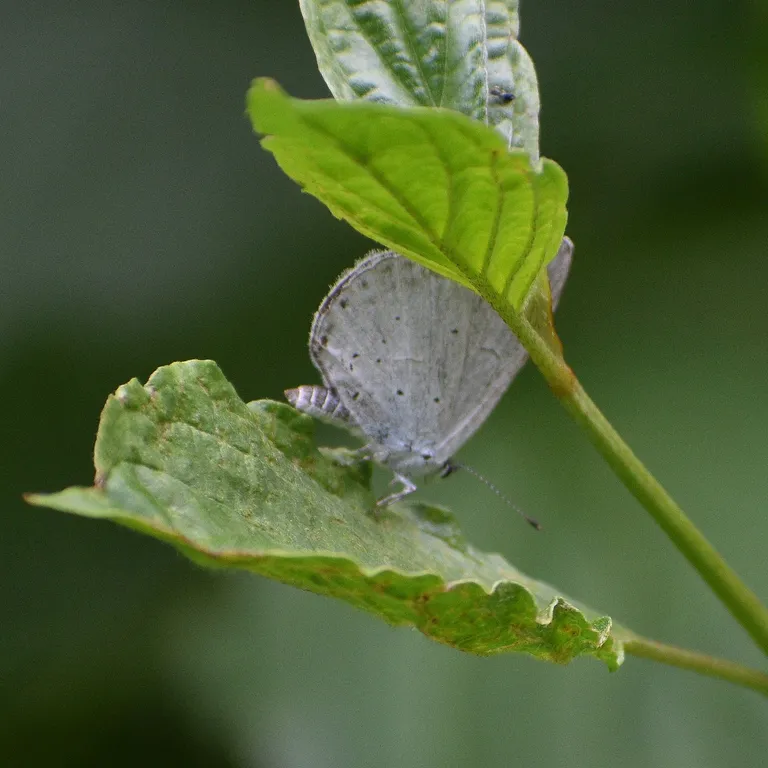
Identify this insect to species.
Celastrina argiolus
